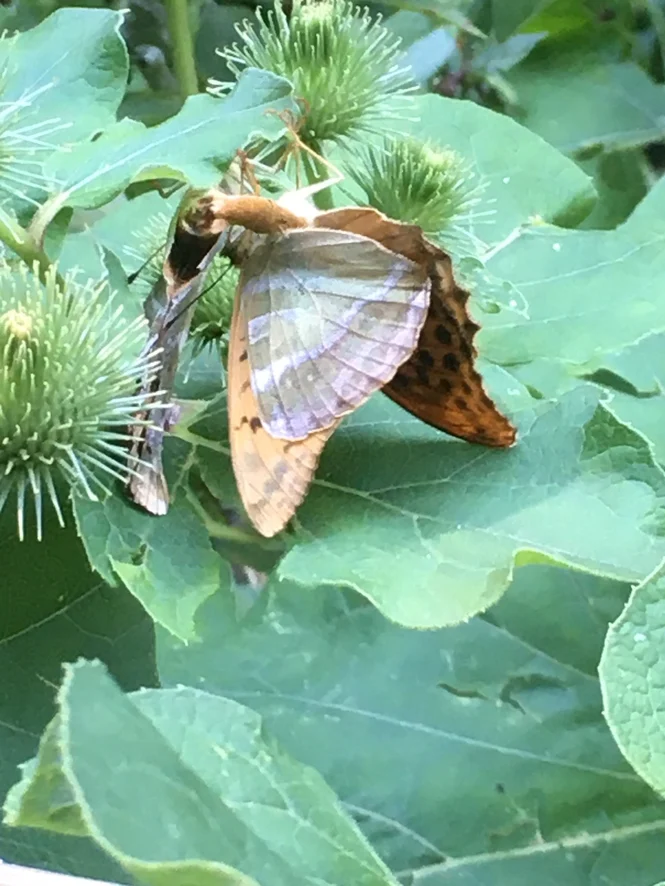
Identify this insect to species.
Argynnis paphia
